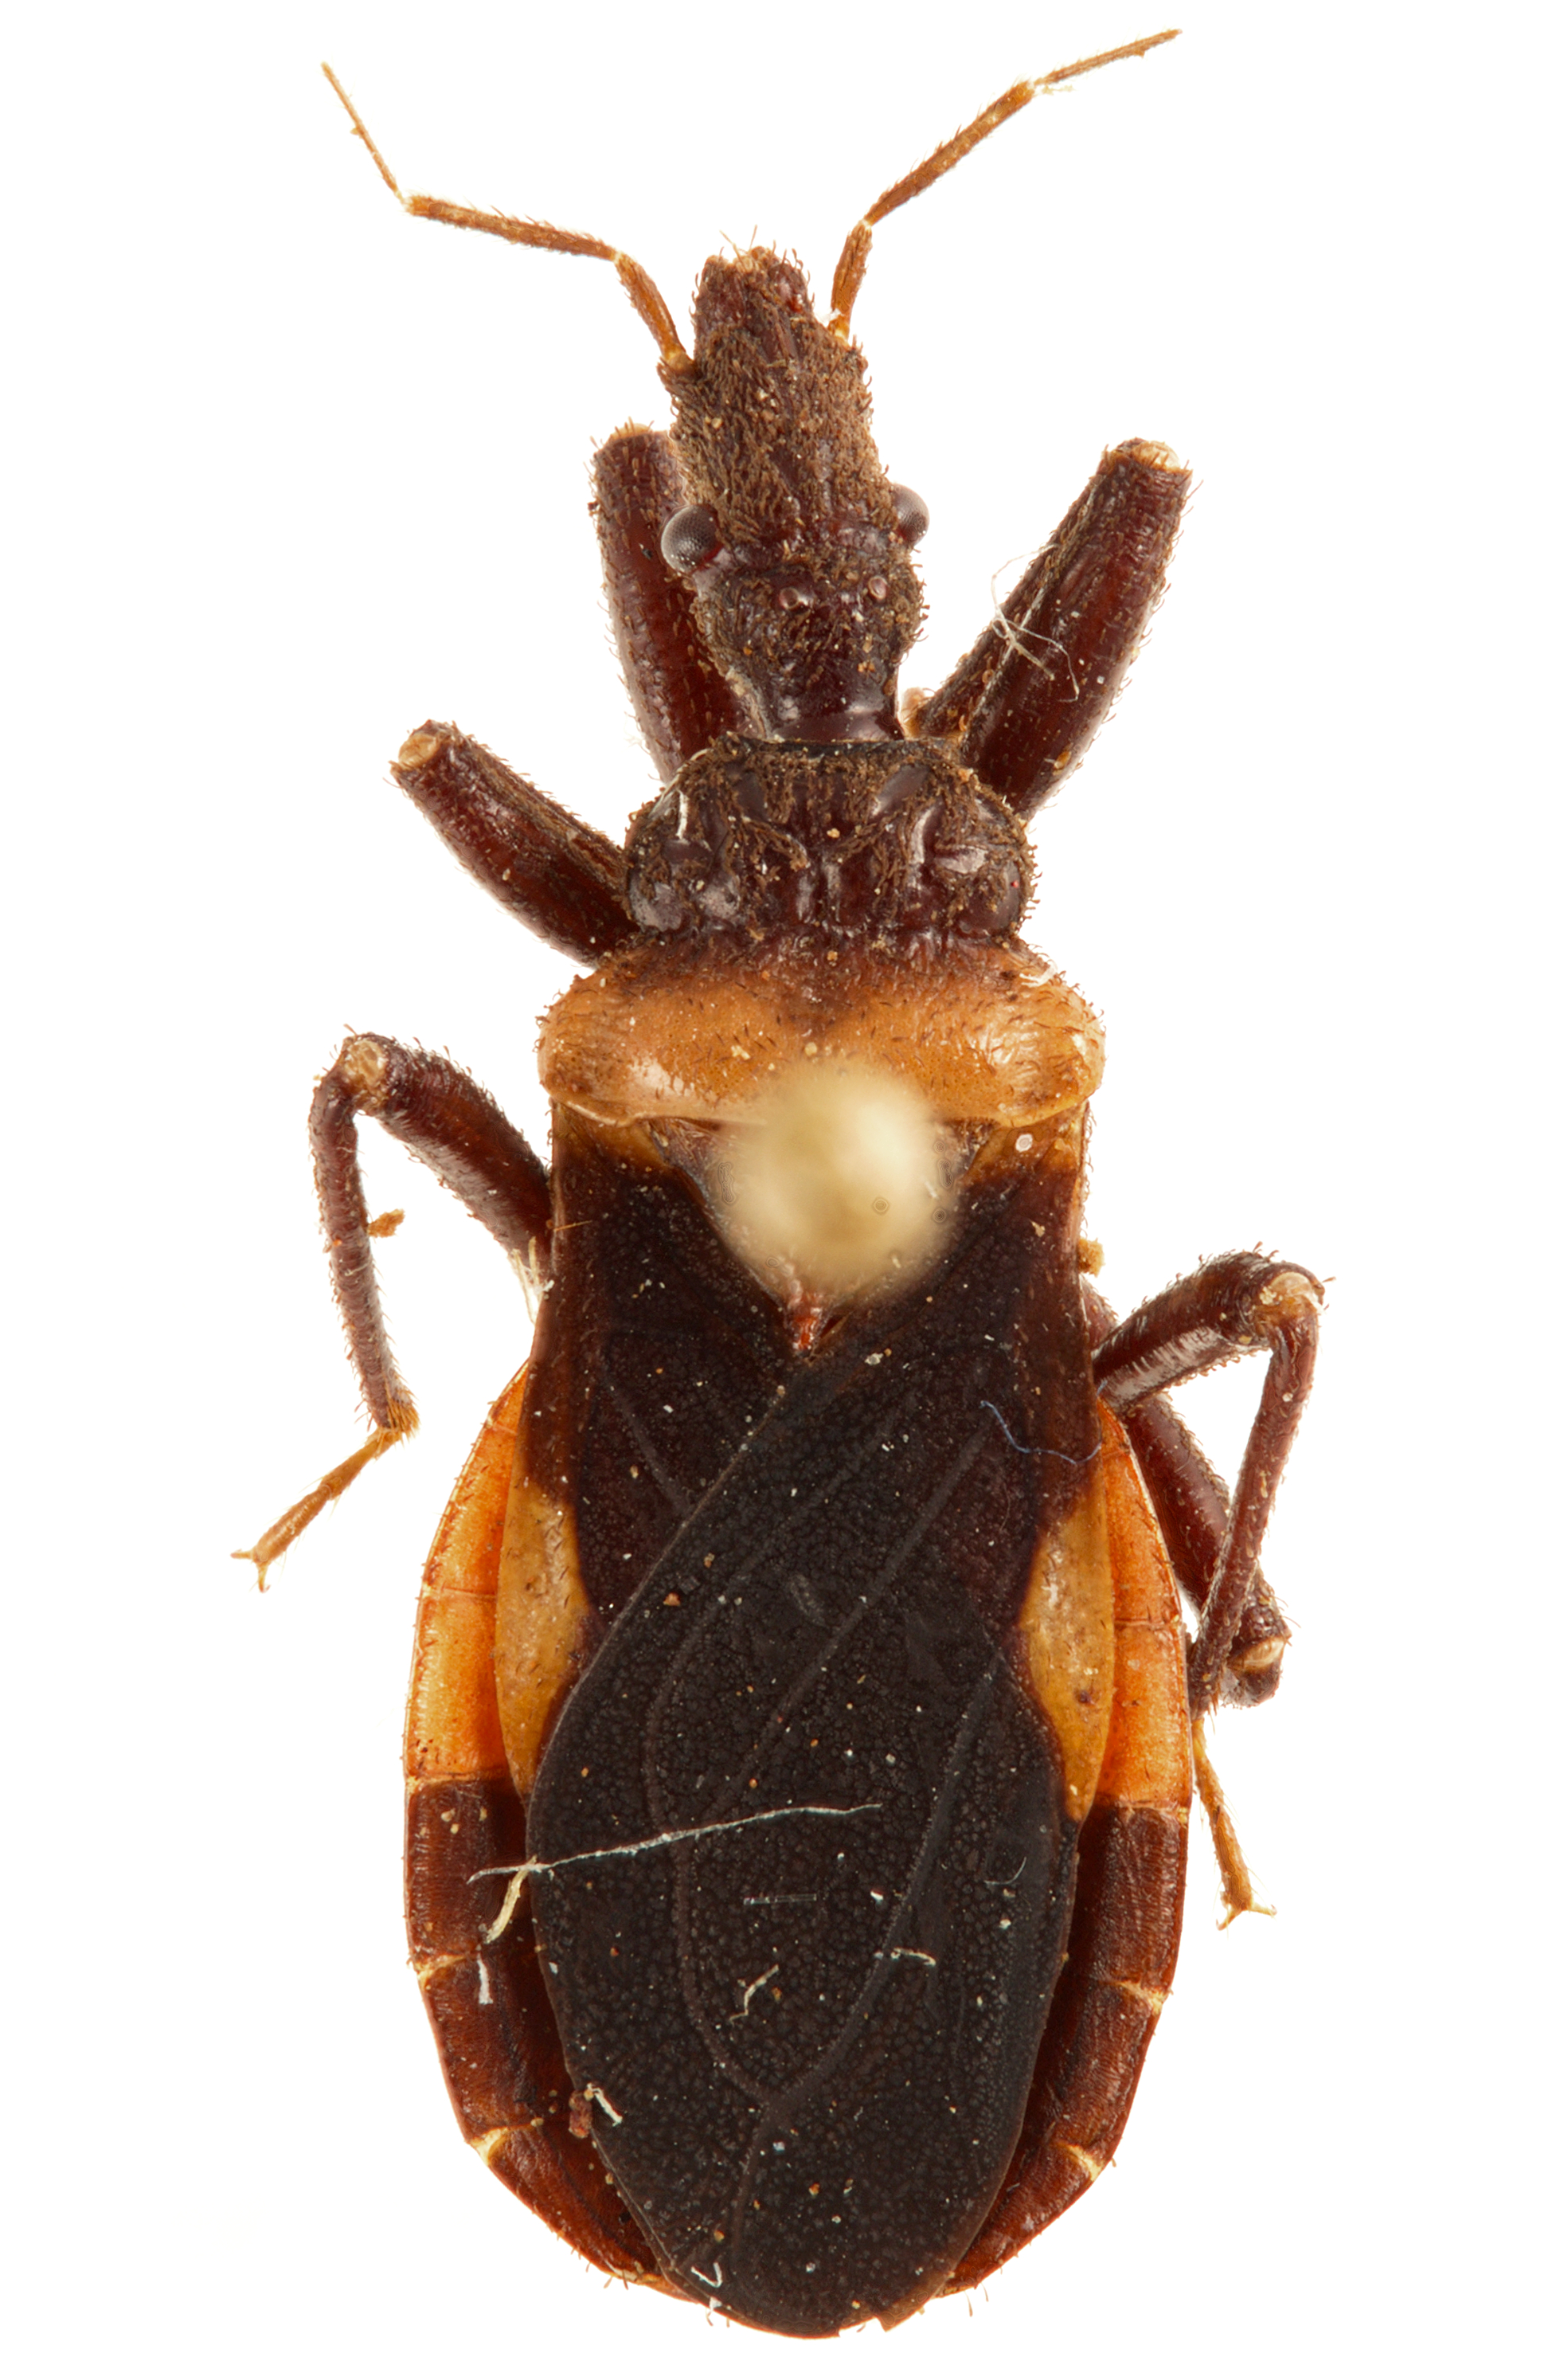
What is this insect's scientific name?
Tiarodes picturatus
